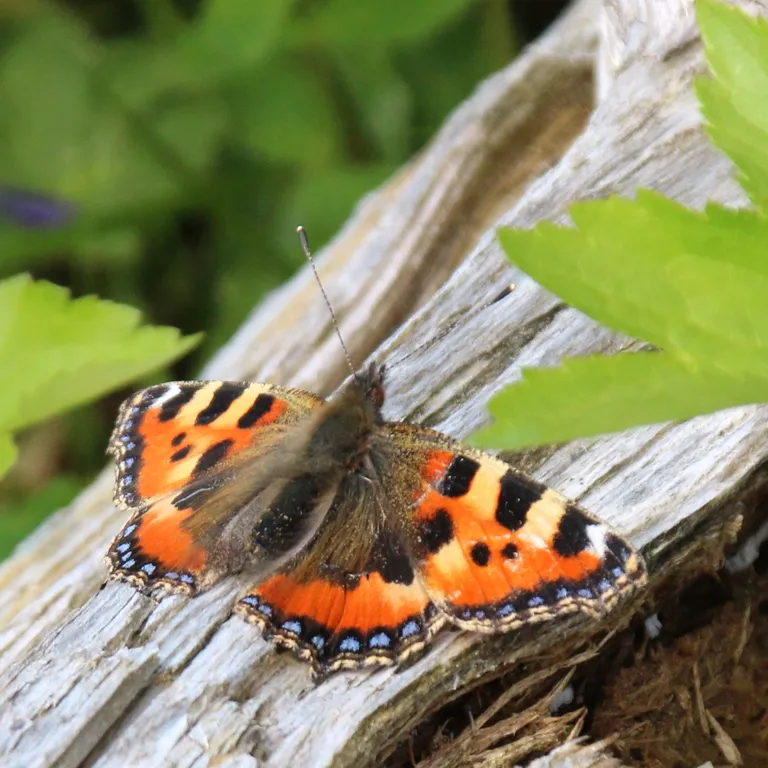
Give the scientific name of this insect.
Aglais urticae
